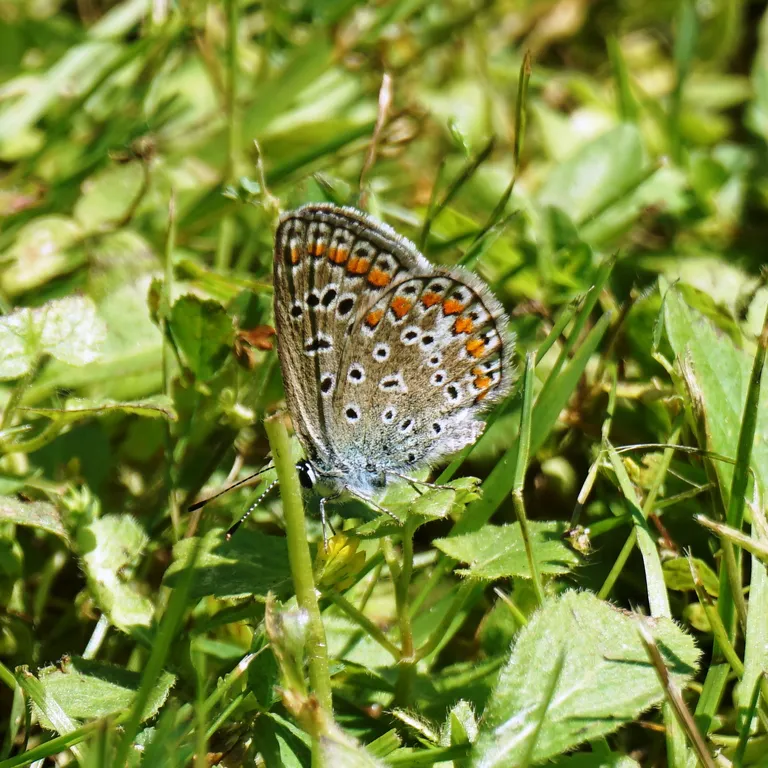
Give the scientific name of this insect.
Polyommatus icarus
